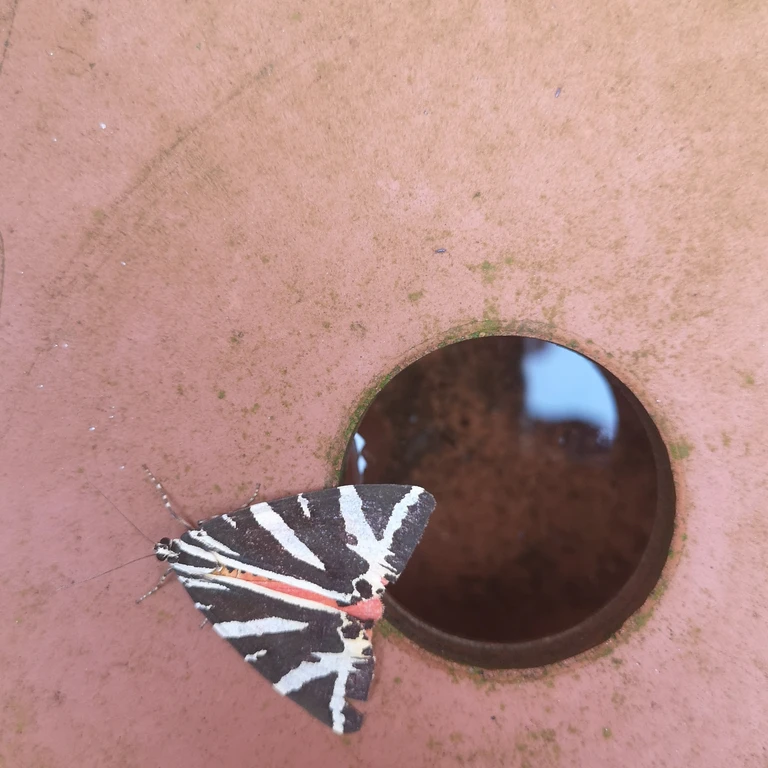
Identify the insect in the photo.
Euplagia quadripunctaria
